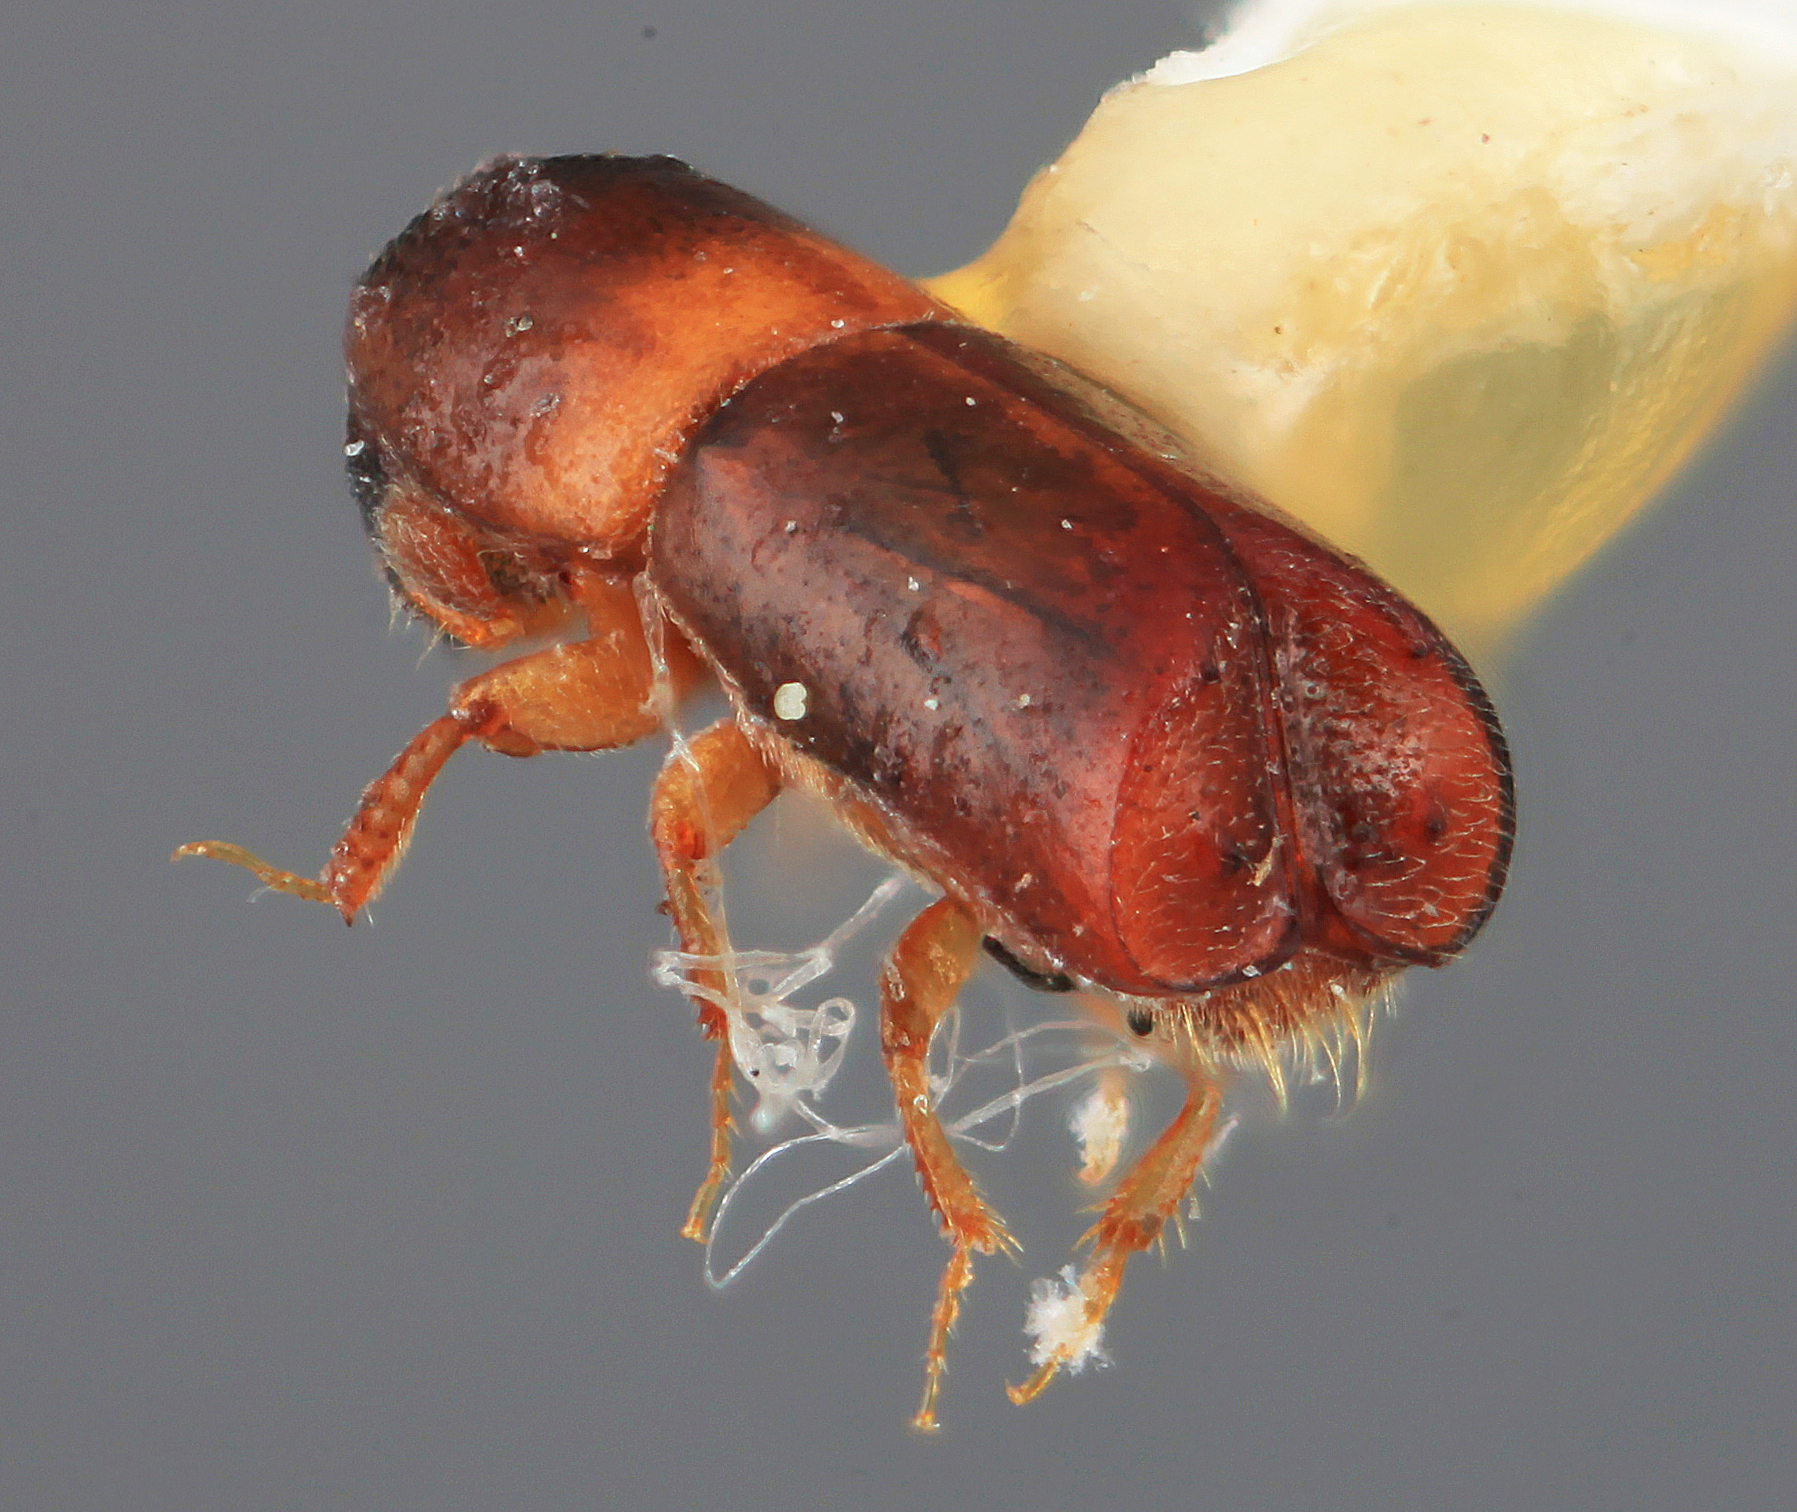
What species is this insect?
Monarthrum corculum
